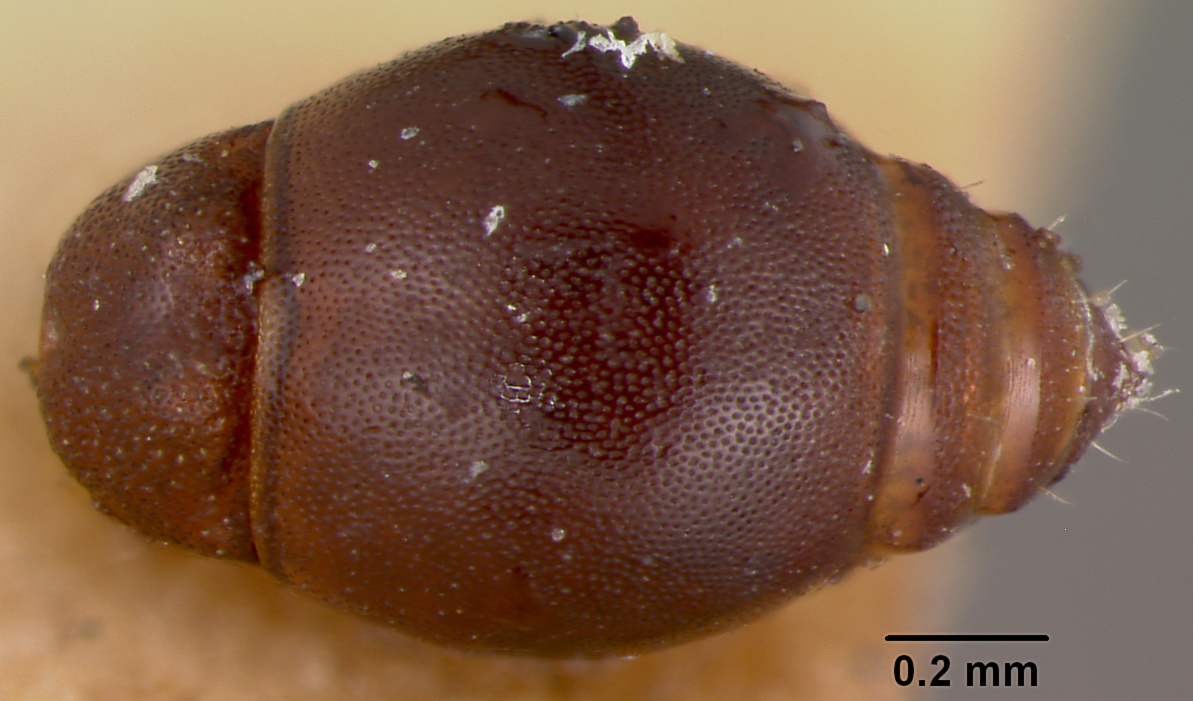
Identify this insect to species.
Rhopalothrix isabellae
